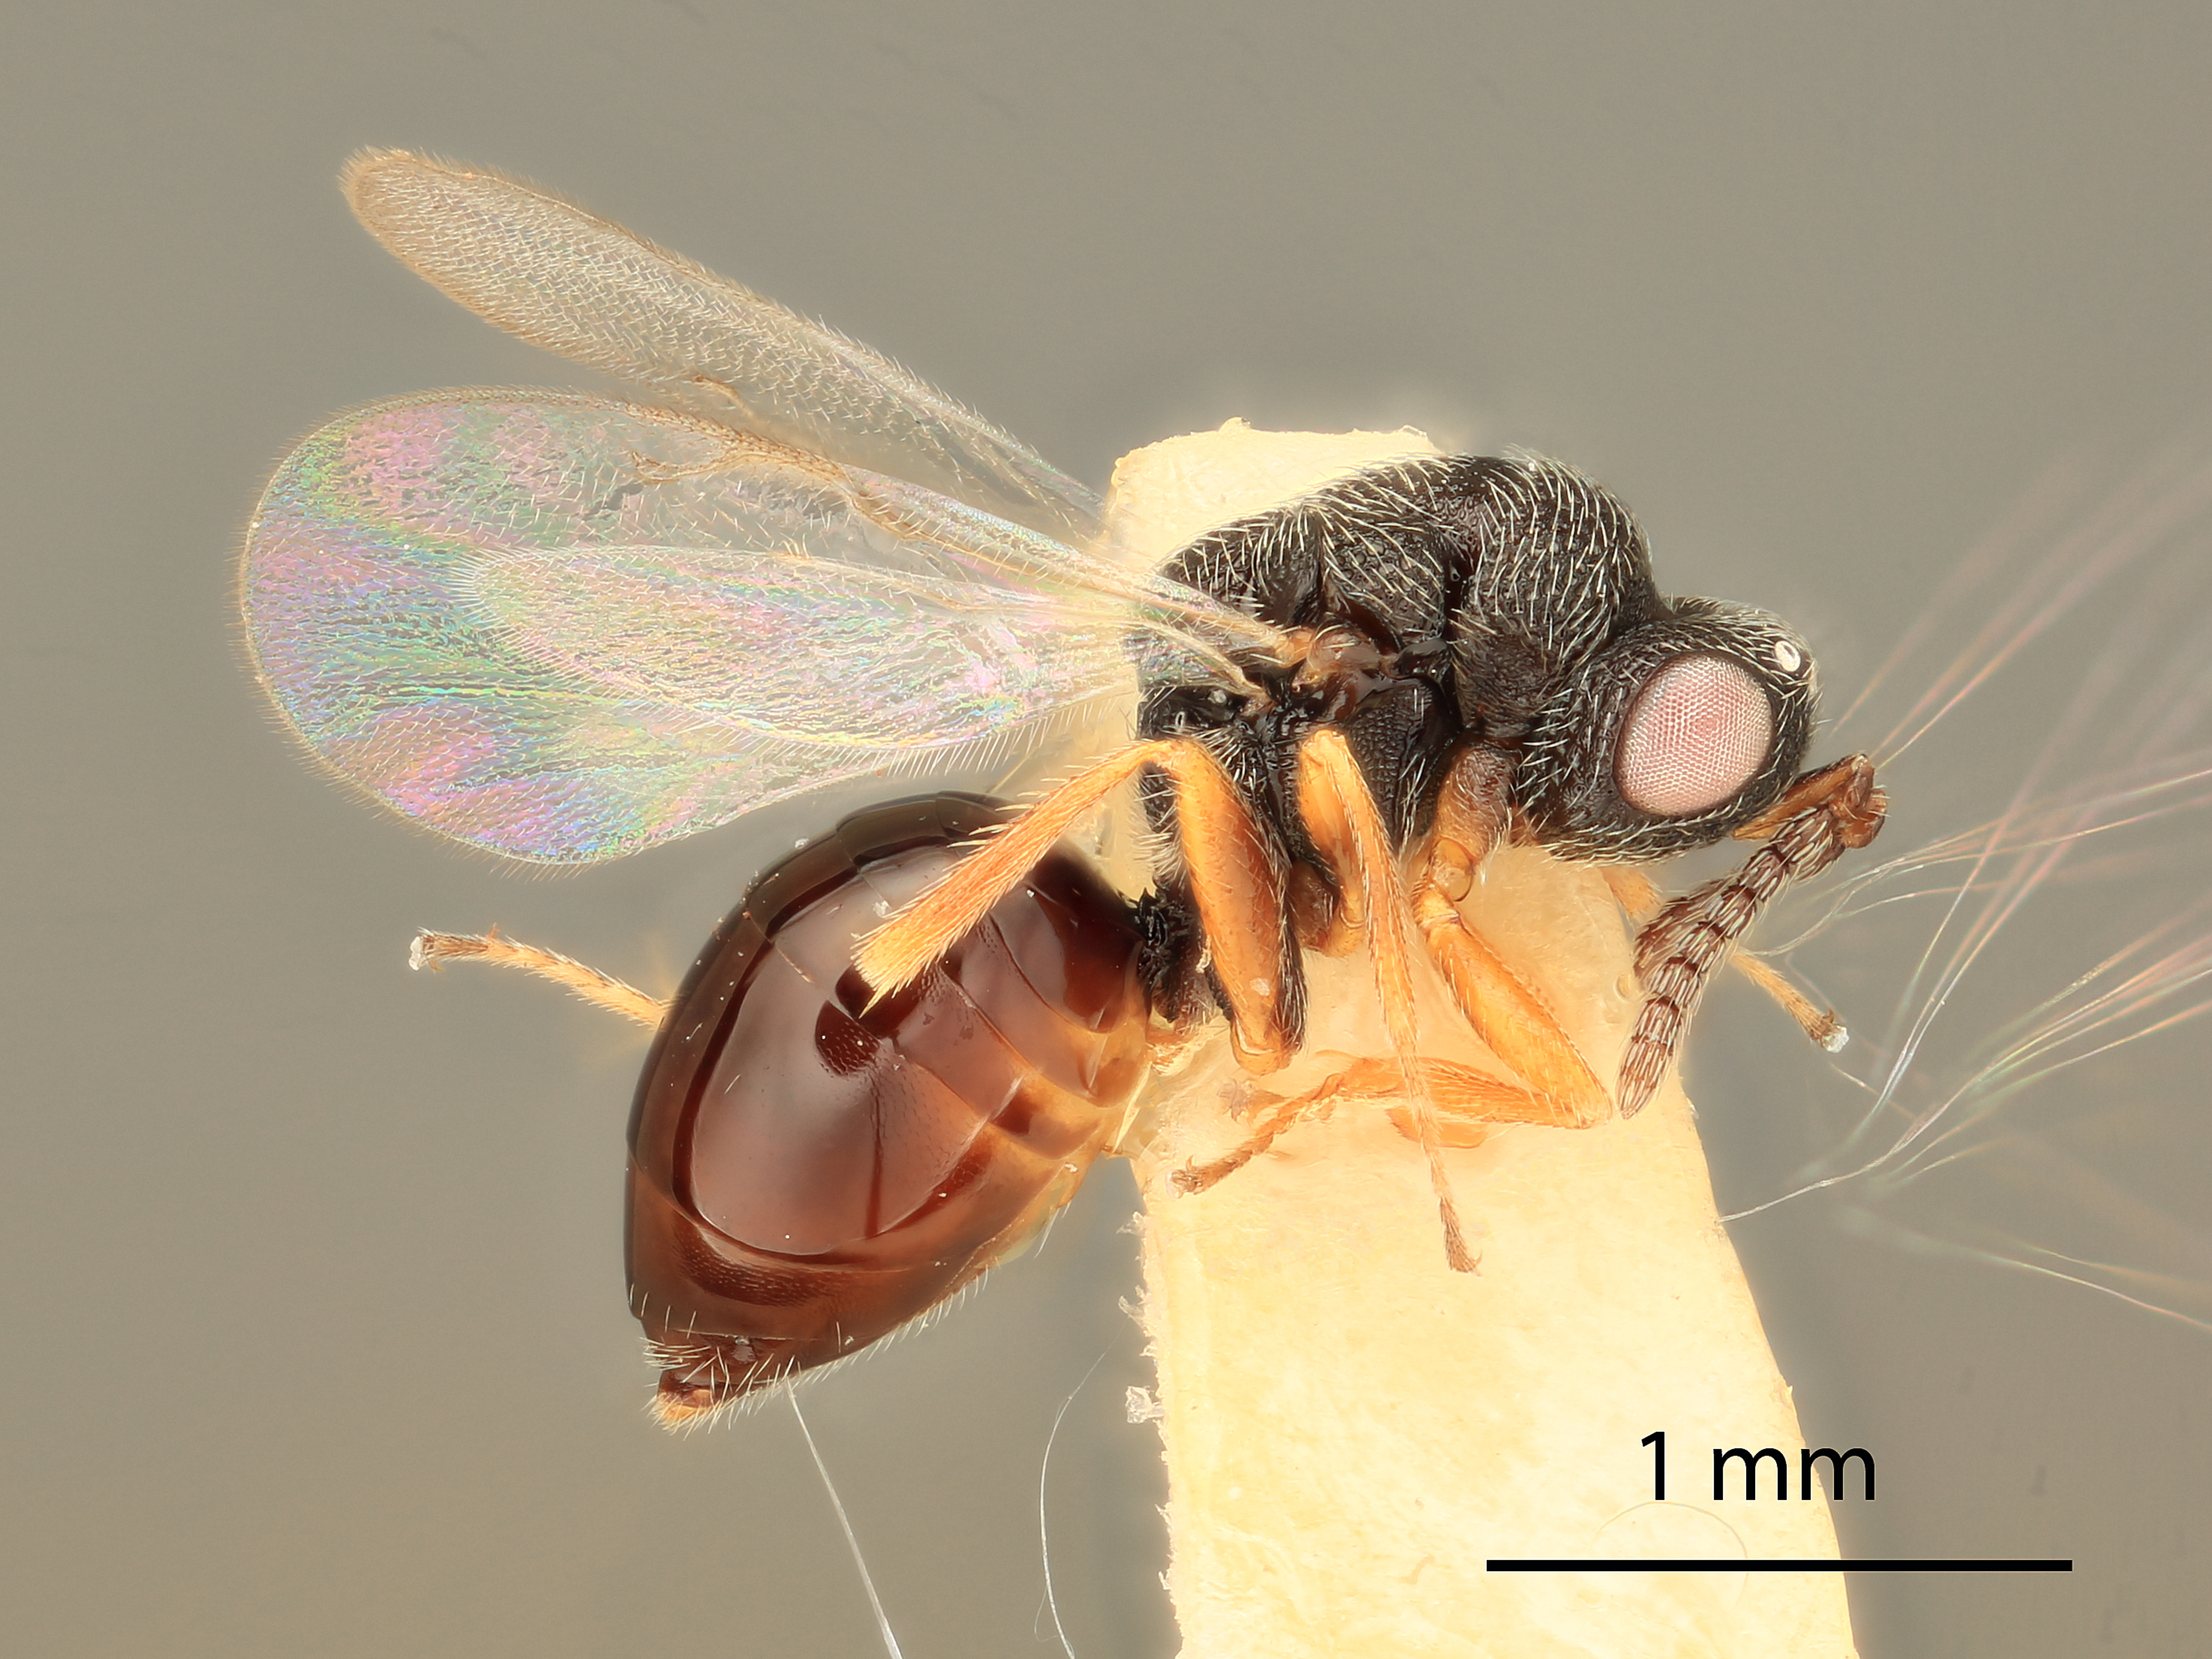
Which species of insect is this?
Eurytoma penuria
